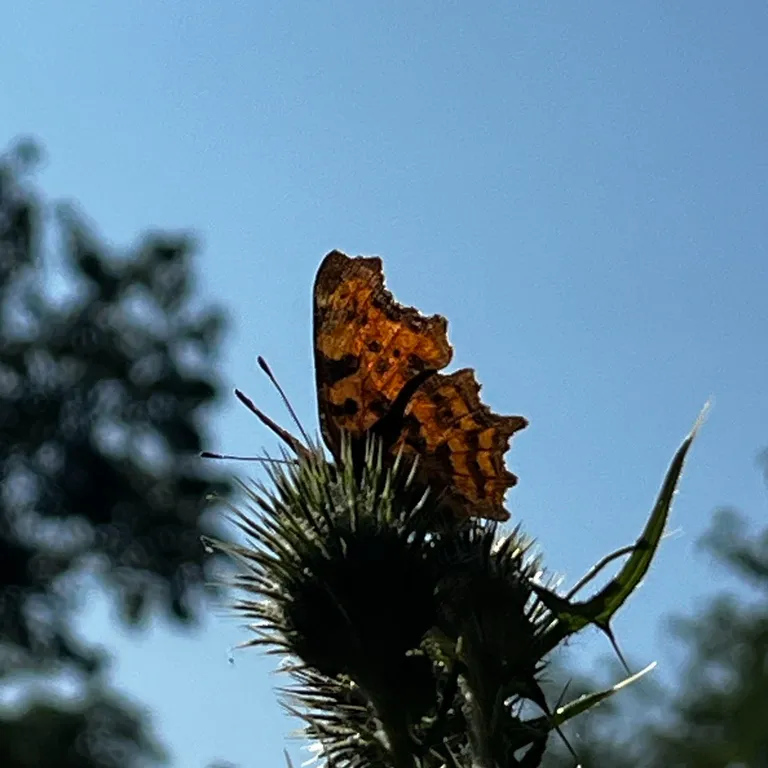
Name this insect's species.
Polygonia c-album
